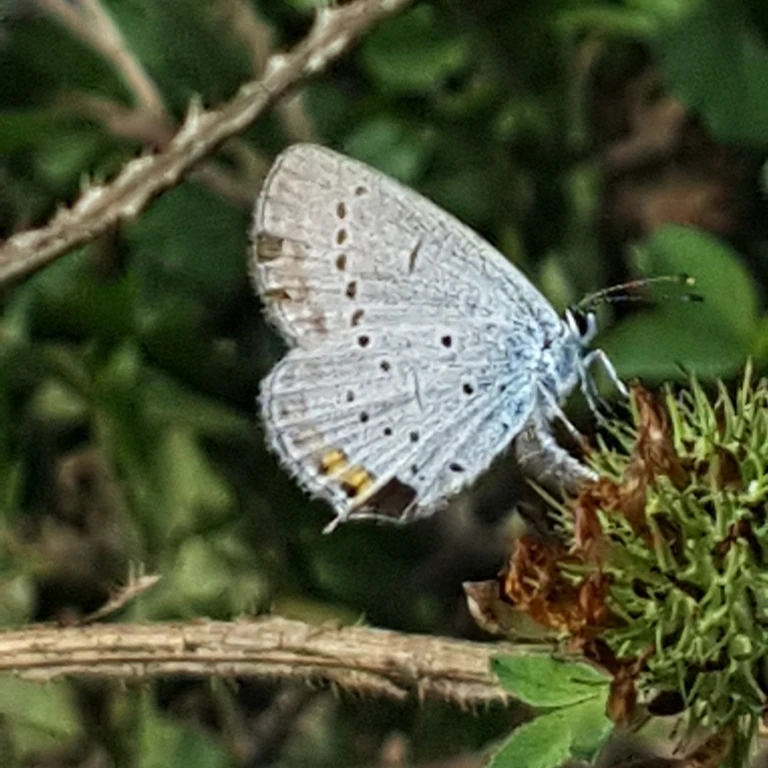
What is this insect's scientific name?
Cupido argiades (also Elkalyce argiades)
